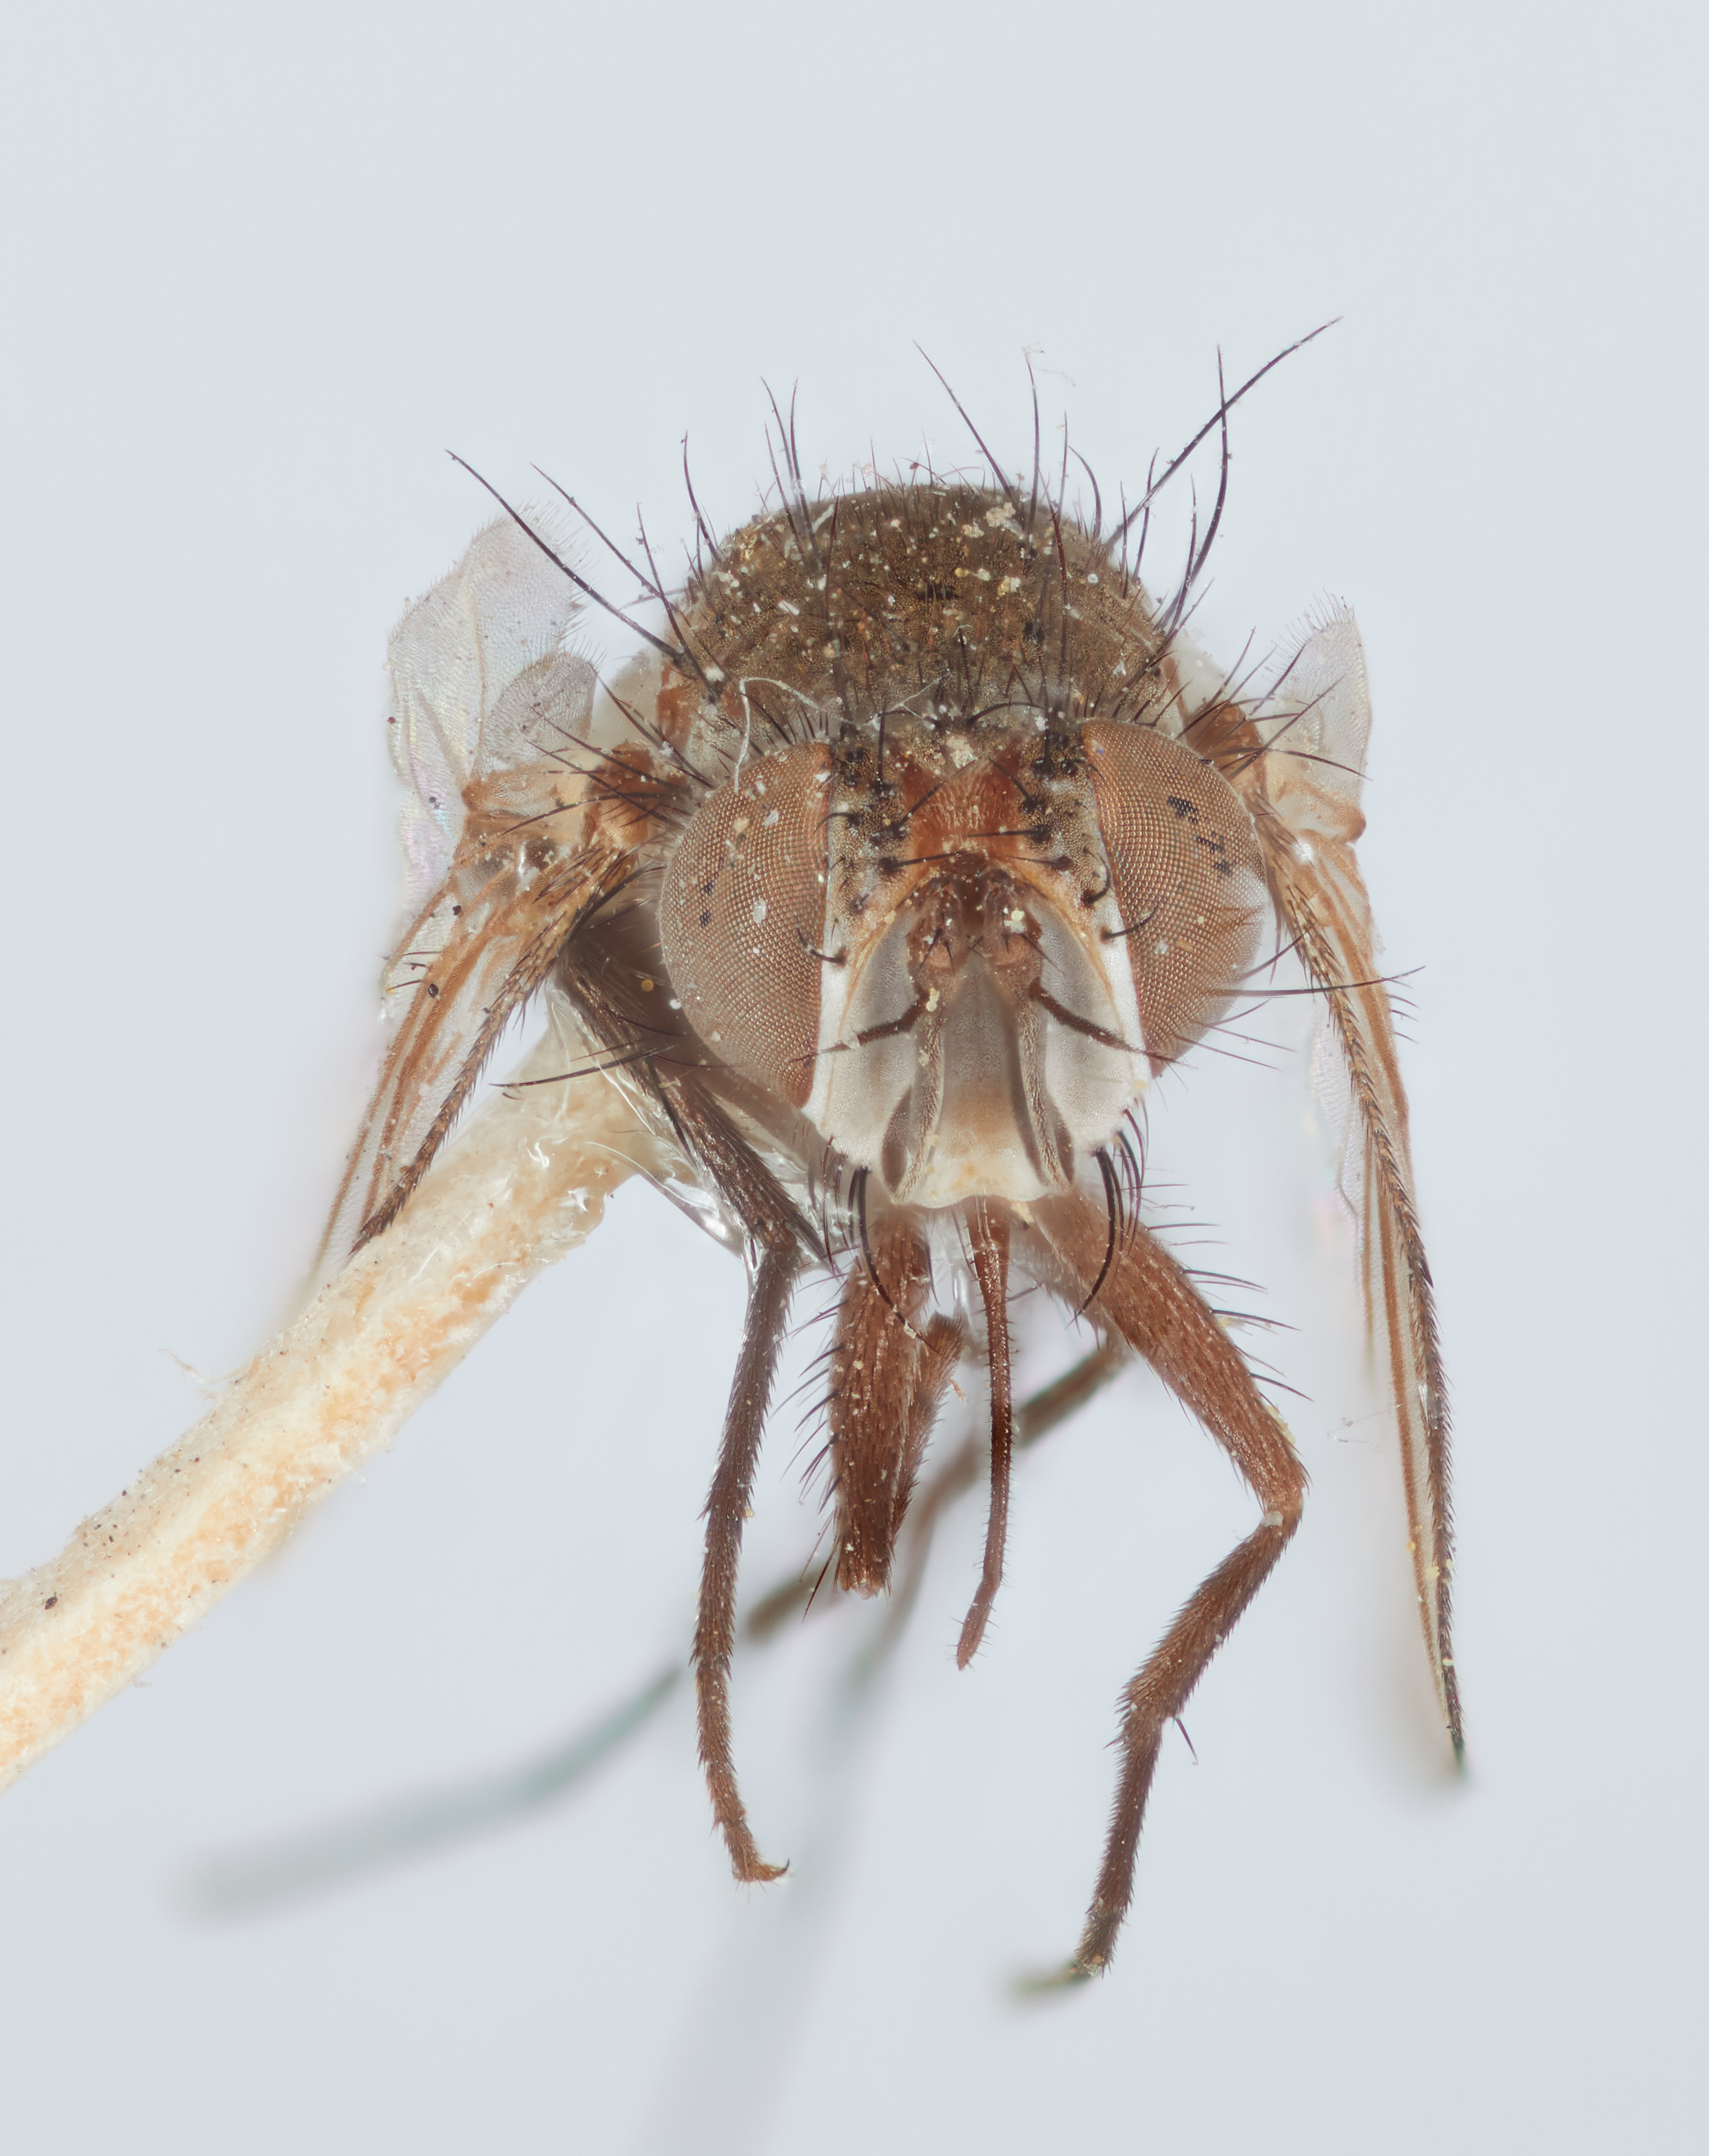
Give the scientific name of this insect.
Siphophyto setiger
